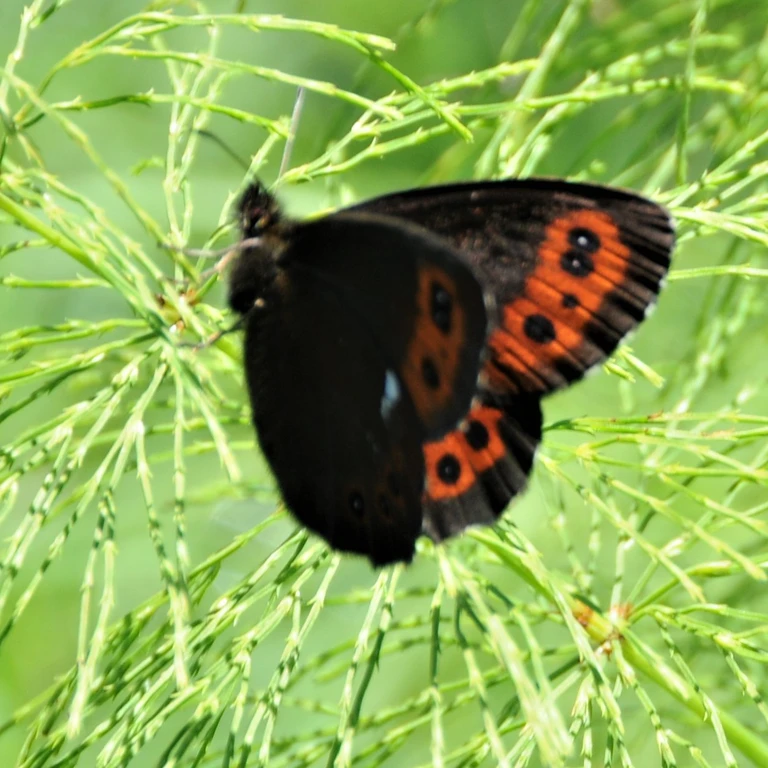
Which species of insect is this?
Erebia ligea
